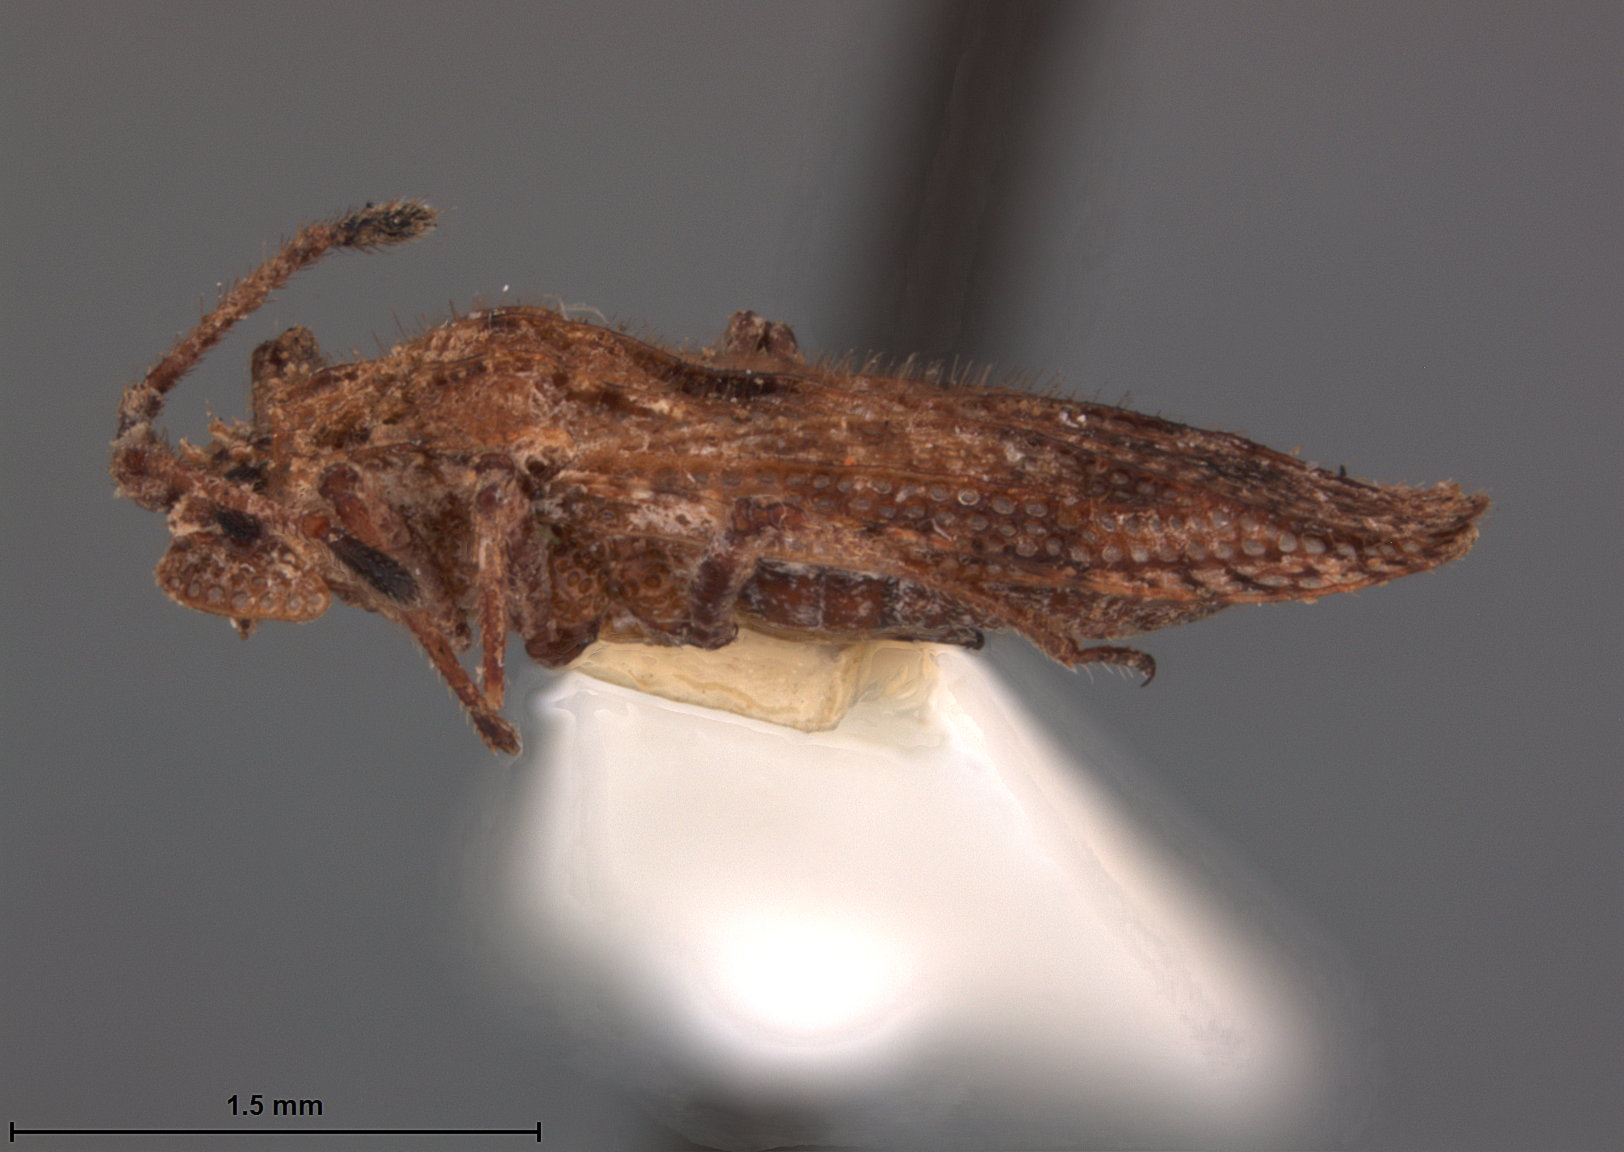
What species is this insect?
Tingis shaowuana
